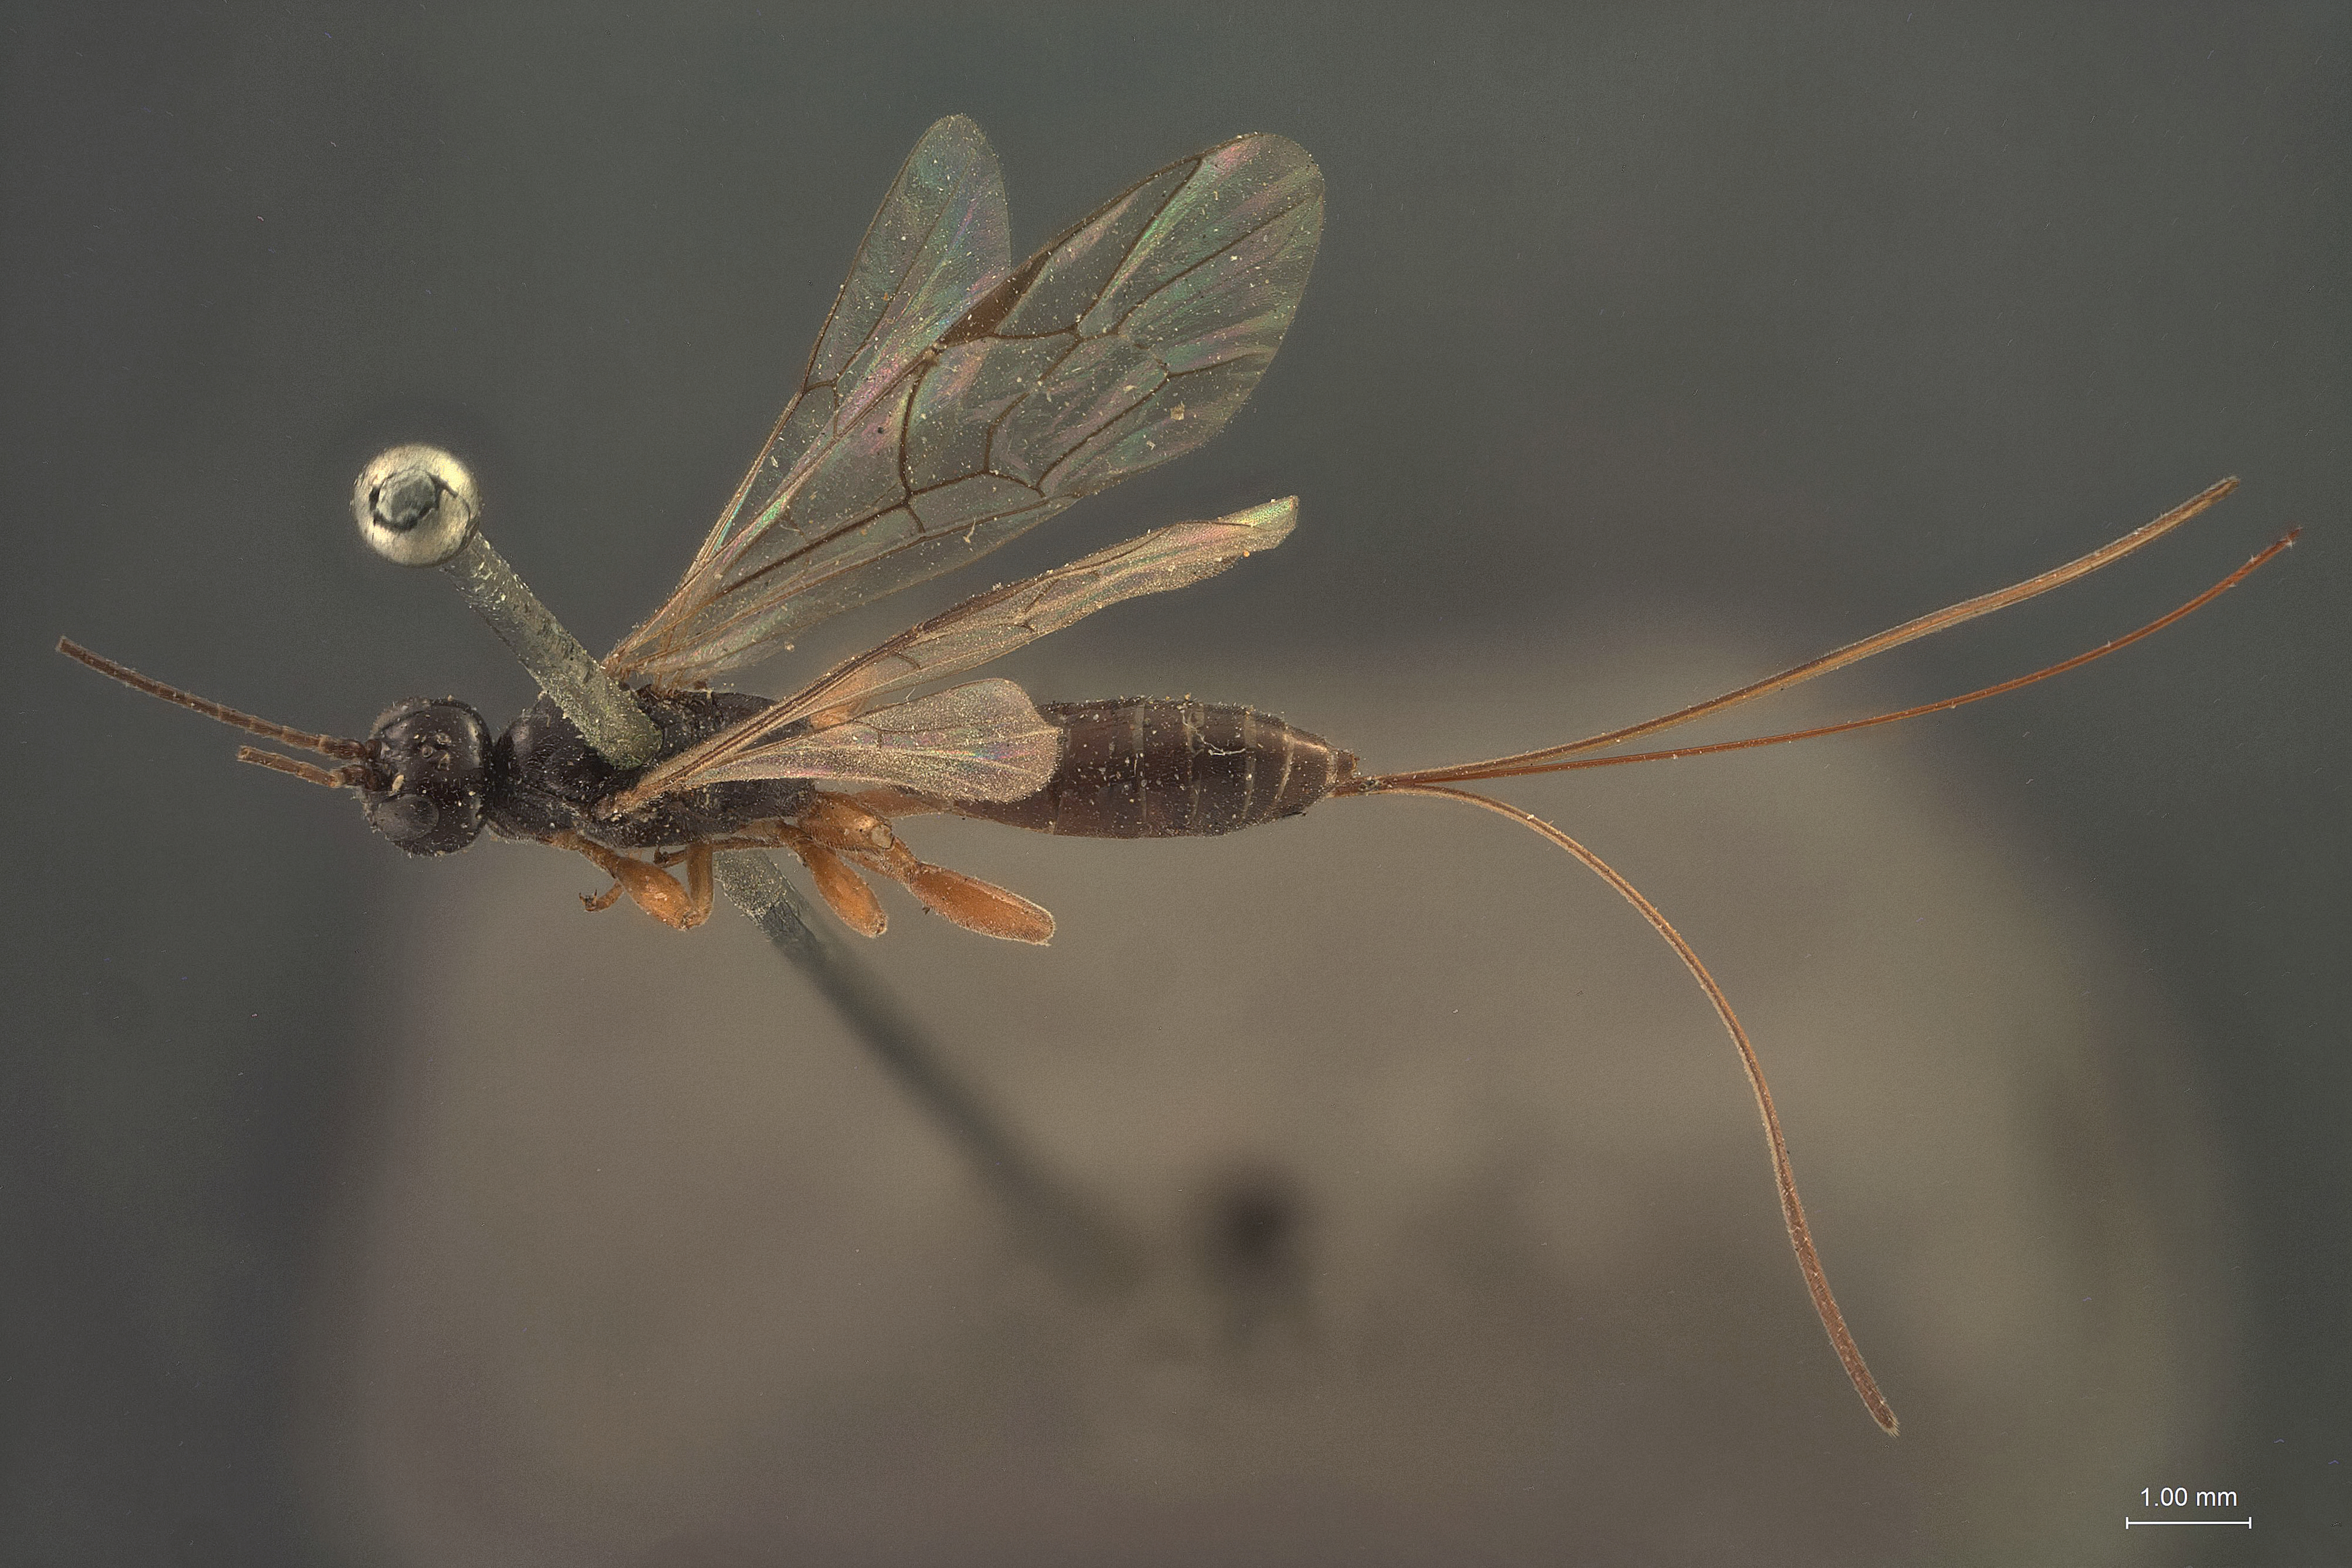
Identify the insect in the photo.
Odontomerus alaskensis
